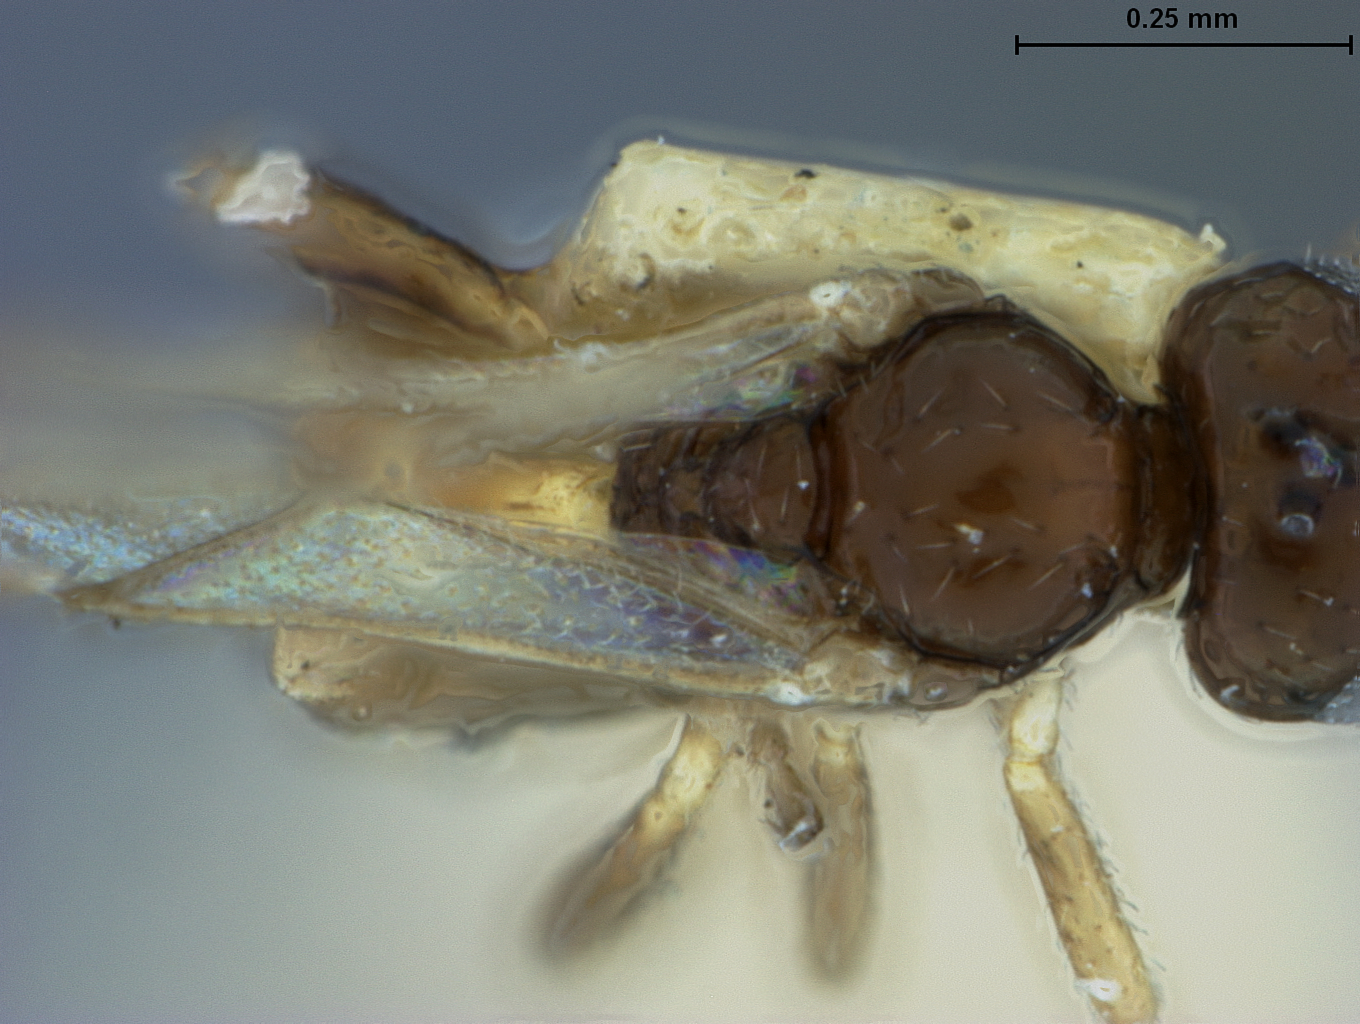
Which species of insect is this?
Aphidius phorodontis
